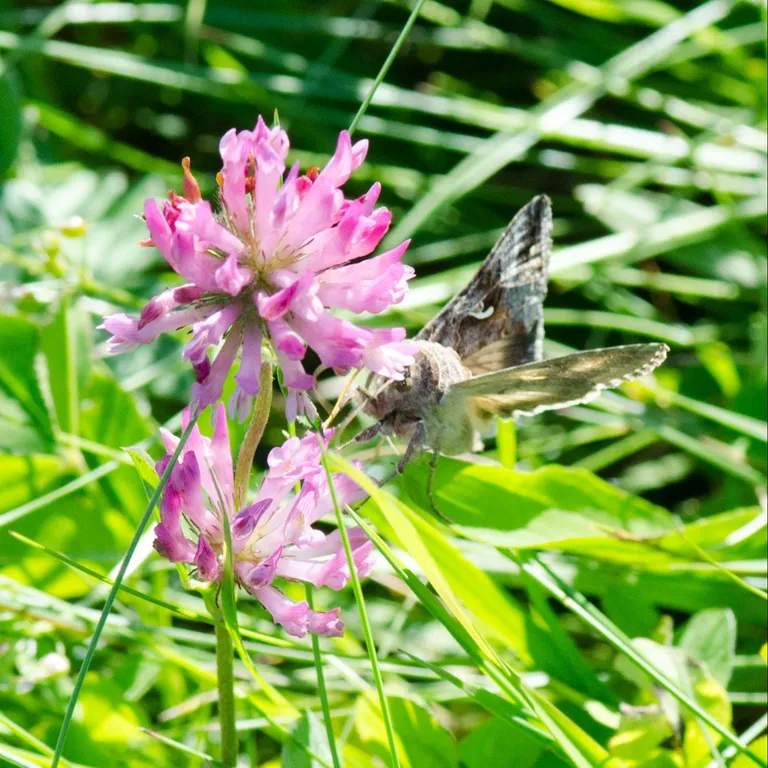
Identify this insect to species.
Autographa gamma
